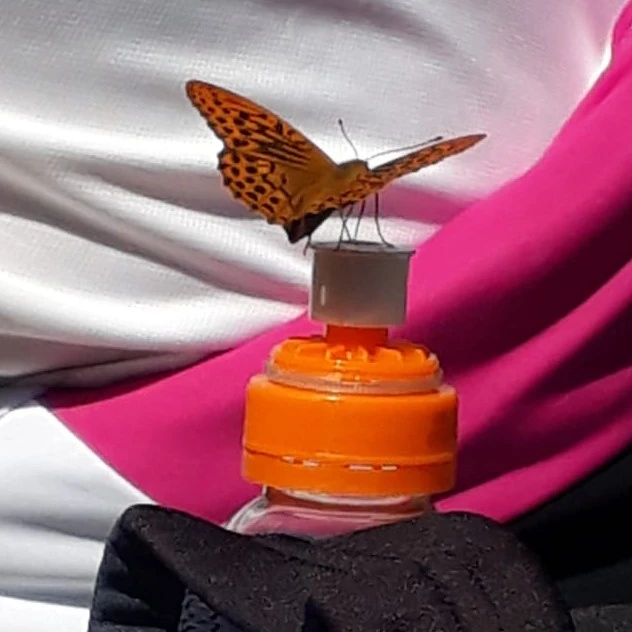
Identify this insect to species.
Argynnis paphia
